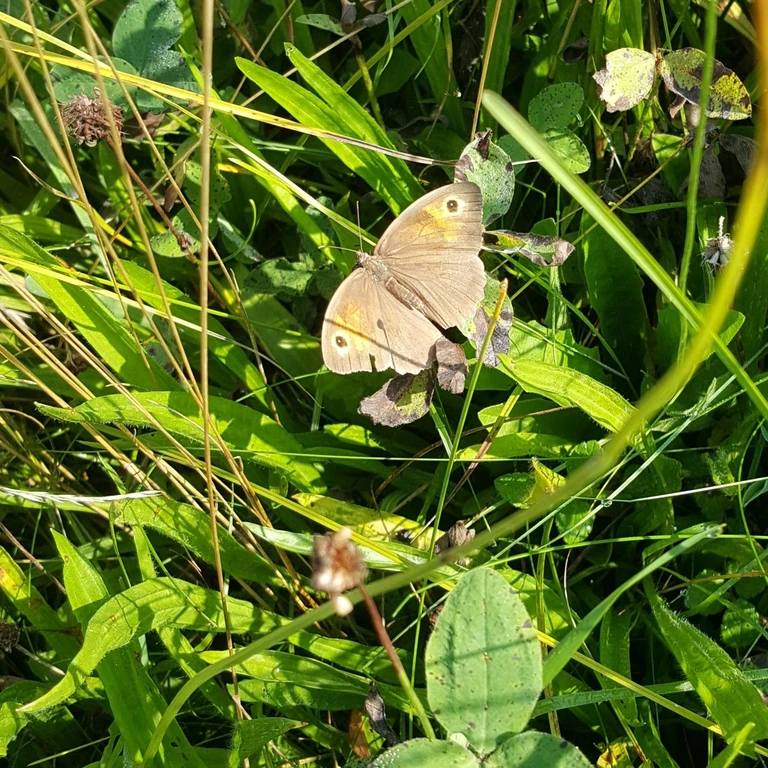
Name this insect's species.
Maniola jurtina
